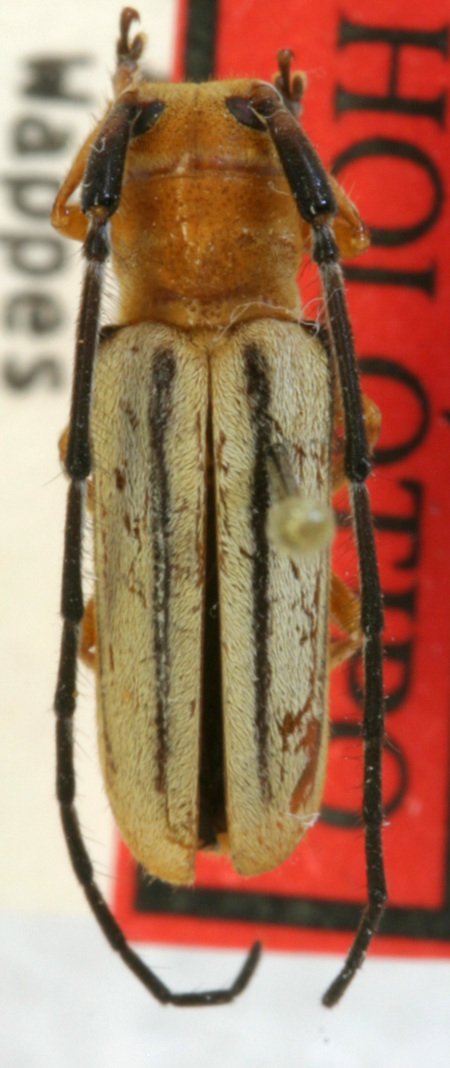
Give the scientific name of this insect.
Adesmus nigrolineatus
